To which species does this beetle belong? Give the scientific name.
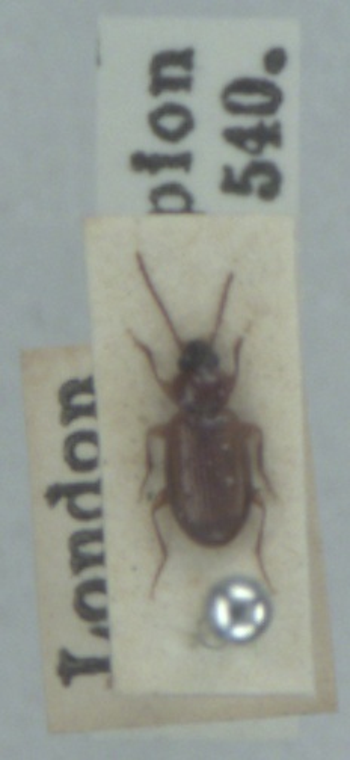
Trechus quadristriatus
